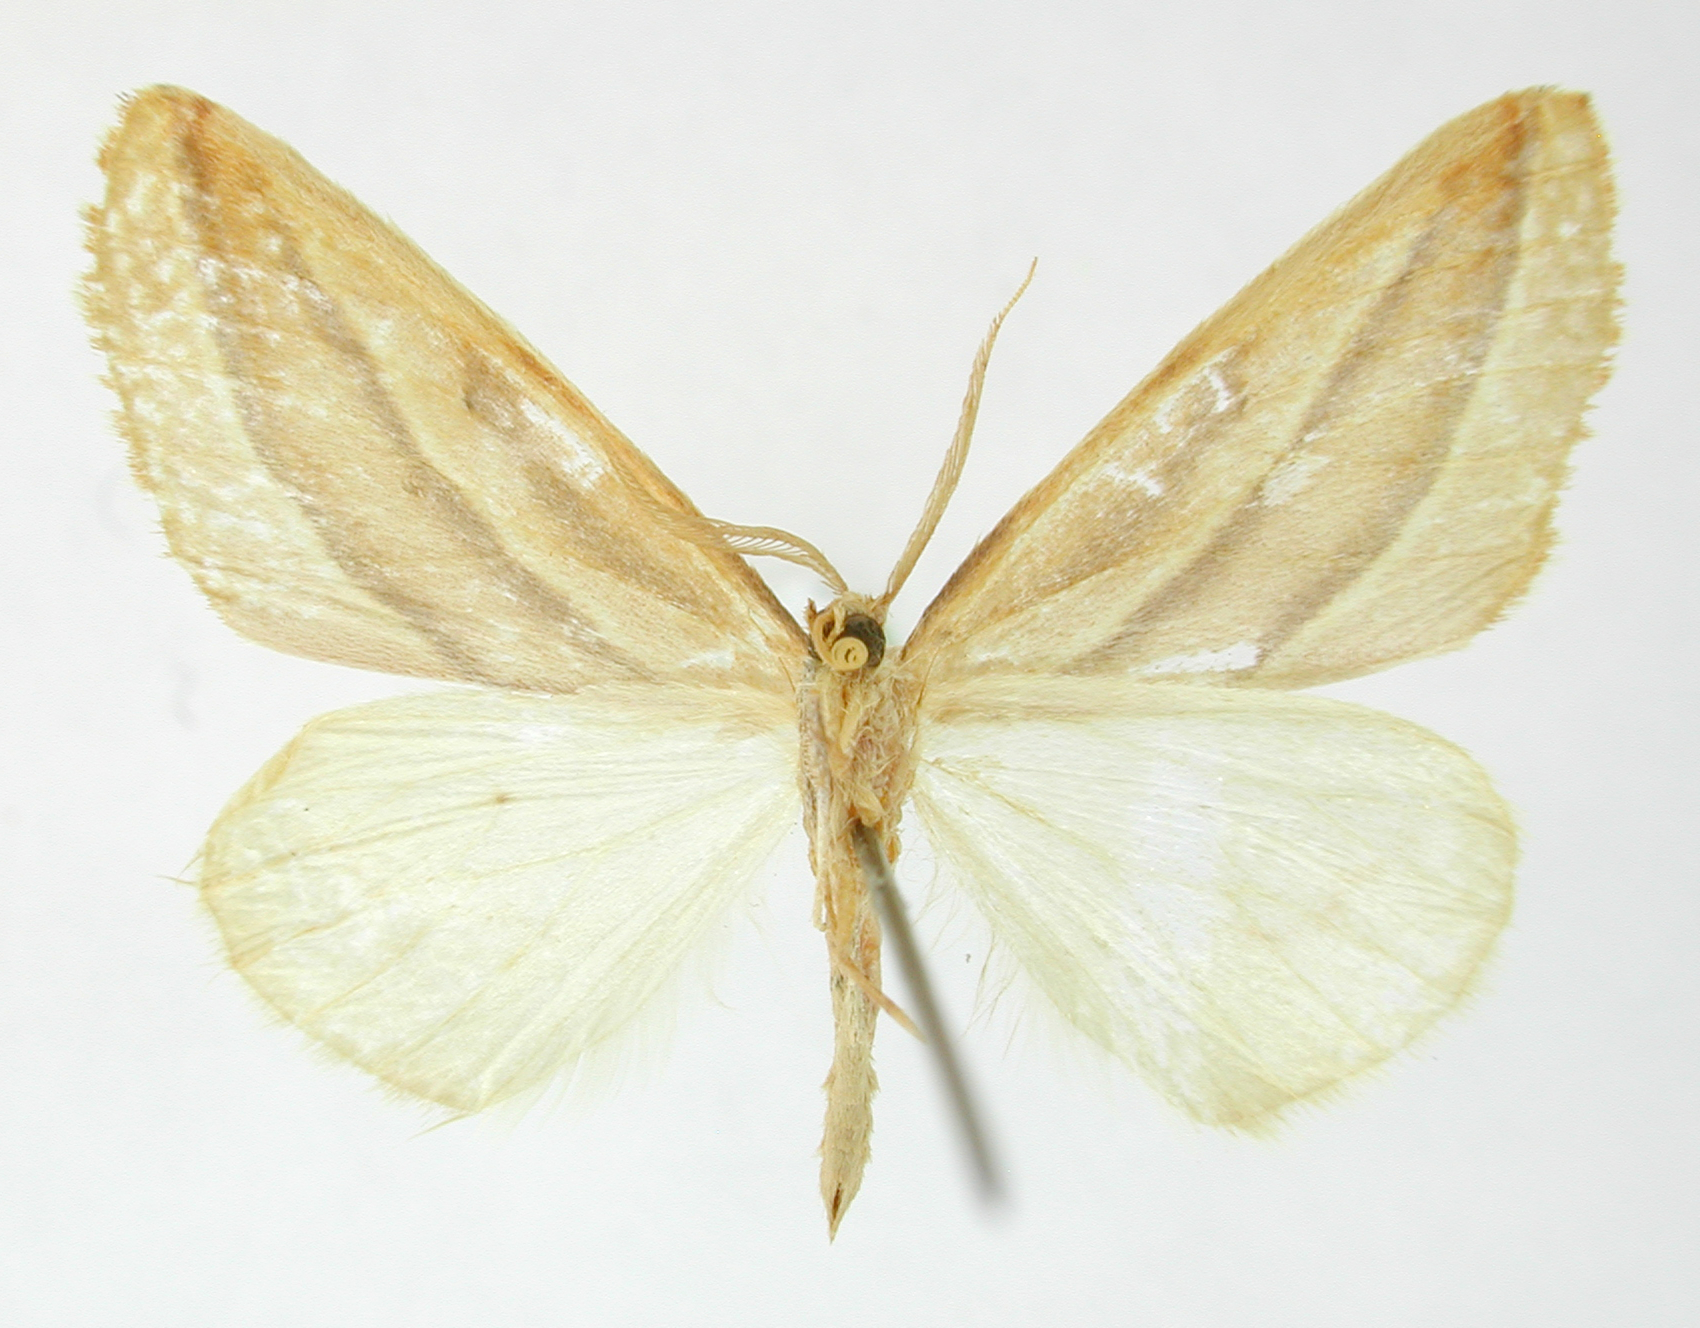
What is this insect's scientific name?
Melemaea antiquorum
